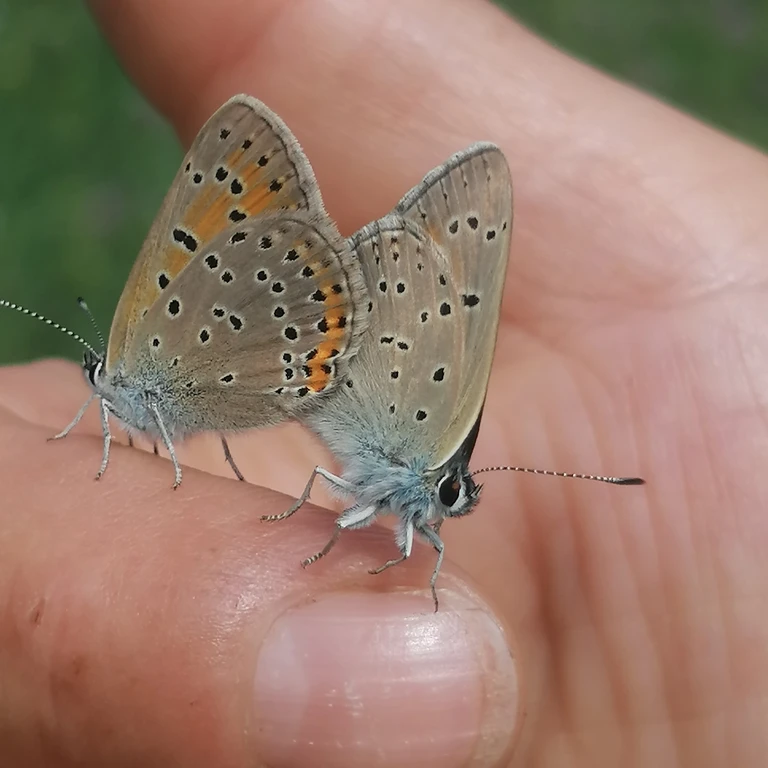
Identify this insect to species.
Lycaena hippothoe (also Palaeochrysophanus hippothoe)
